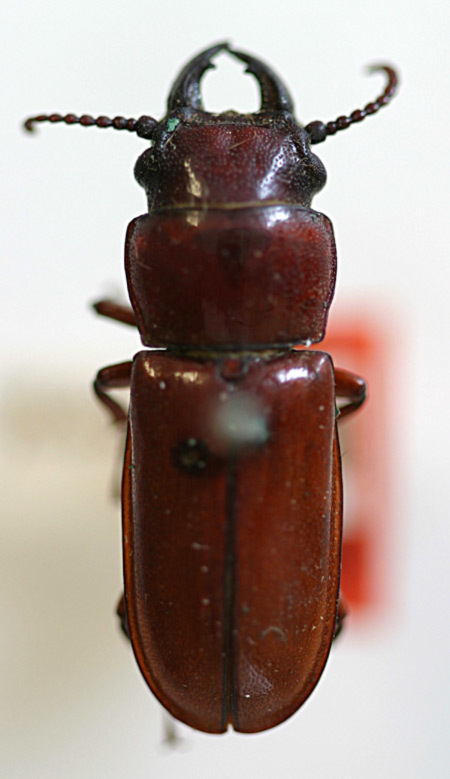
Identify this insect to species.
Parandra gravidula (also Neandra brunnea)
